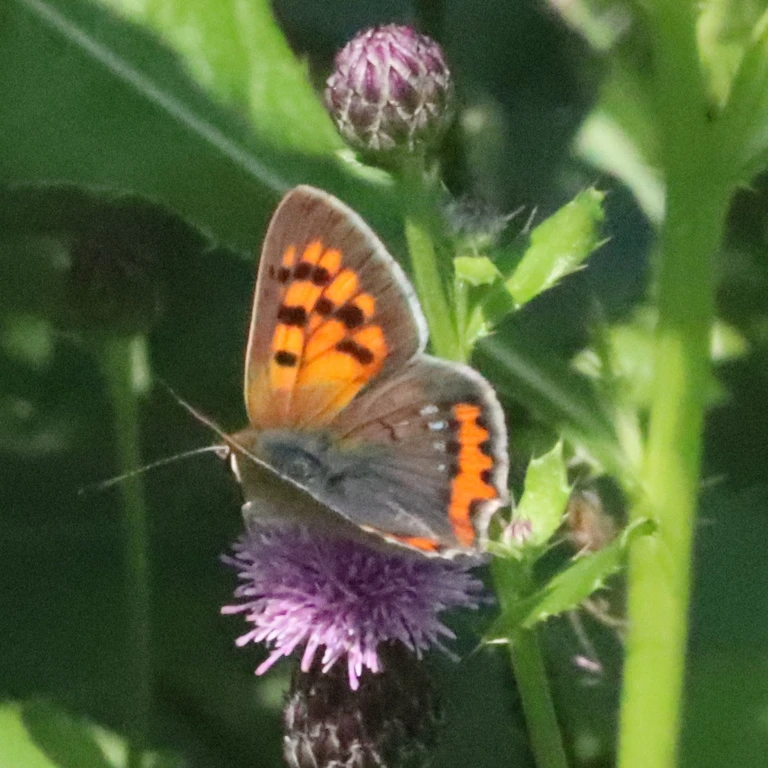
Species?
Lycaena phlaeas
